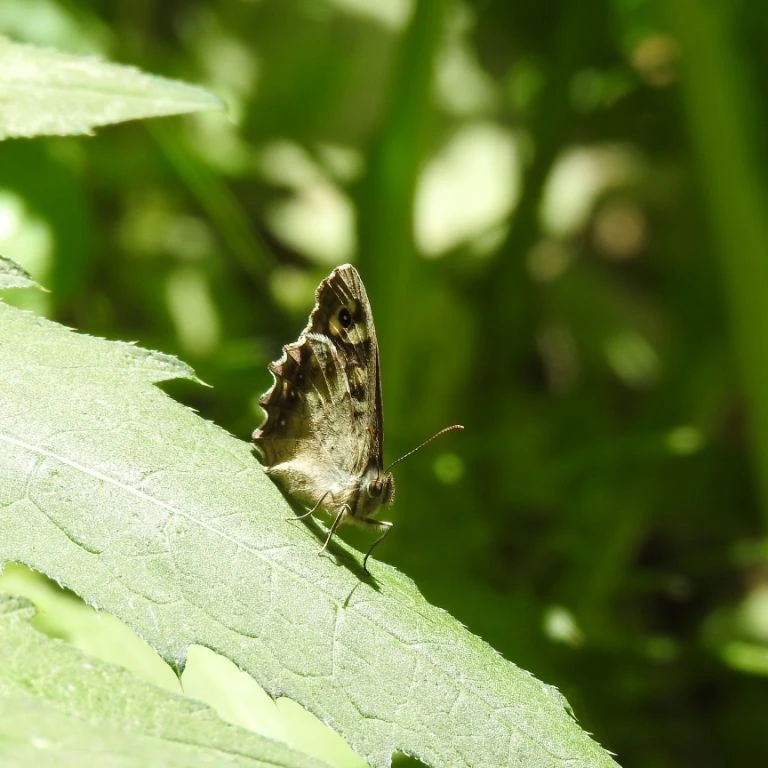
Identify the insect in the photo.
Pararge aegeria
